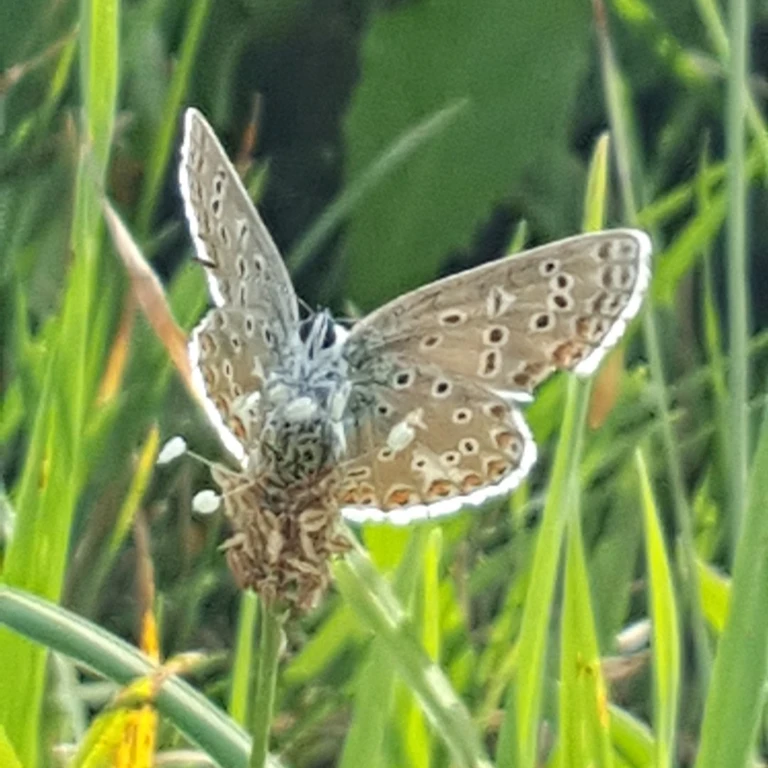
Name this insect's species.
Lysandra bellargus
